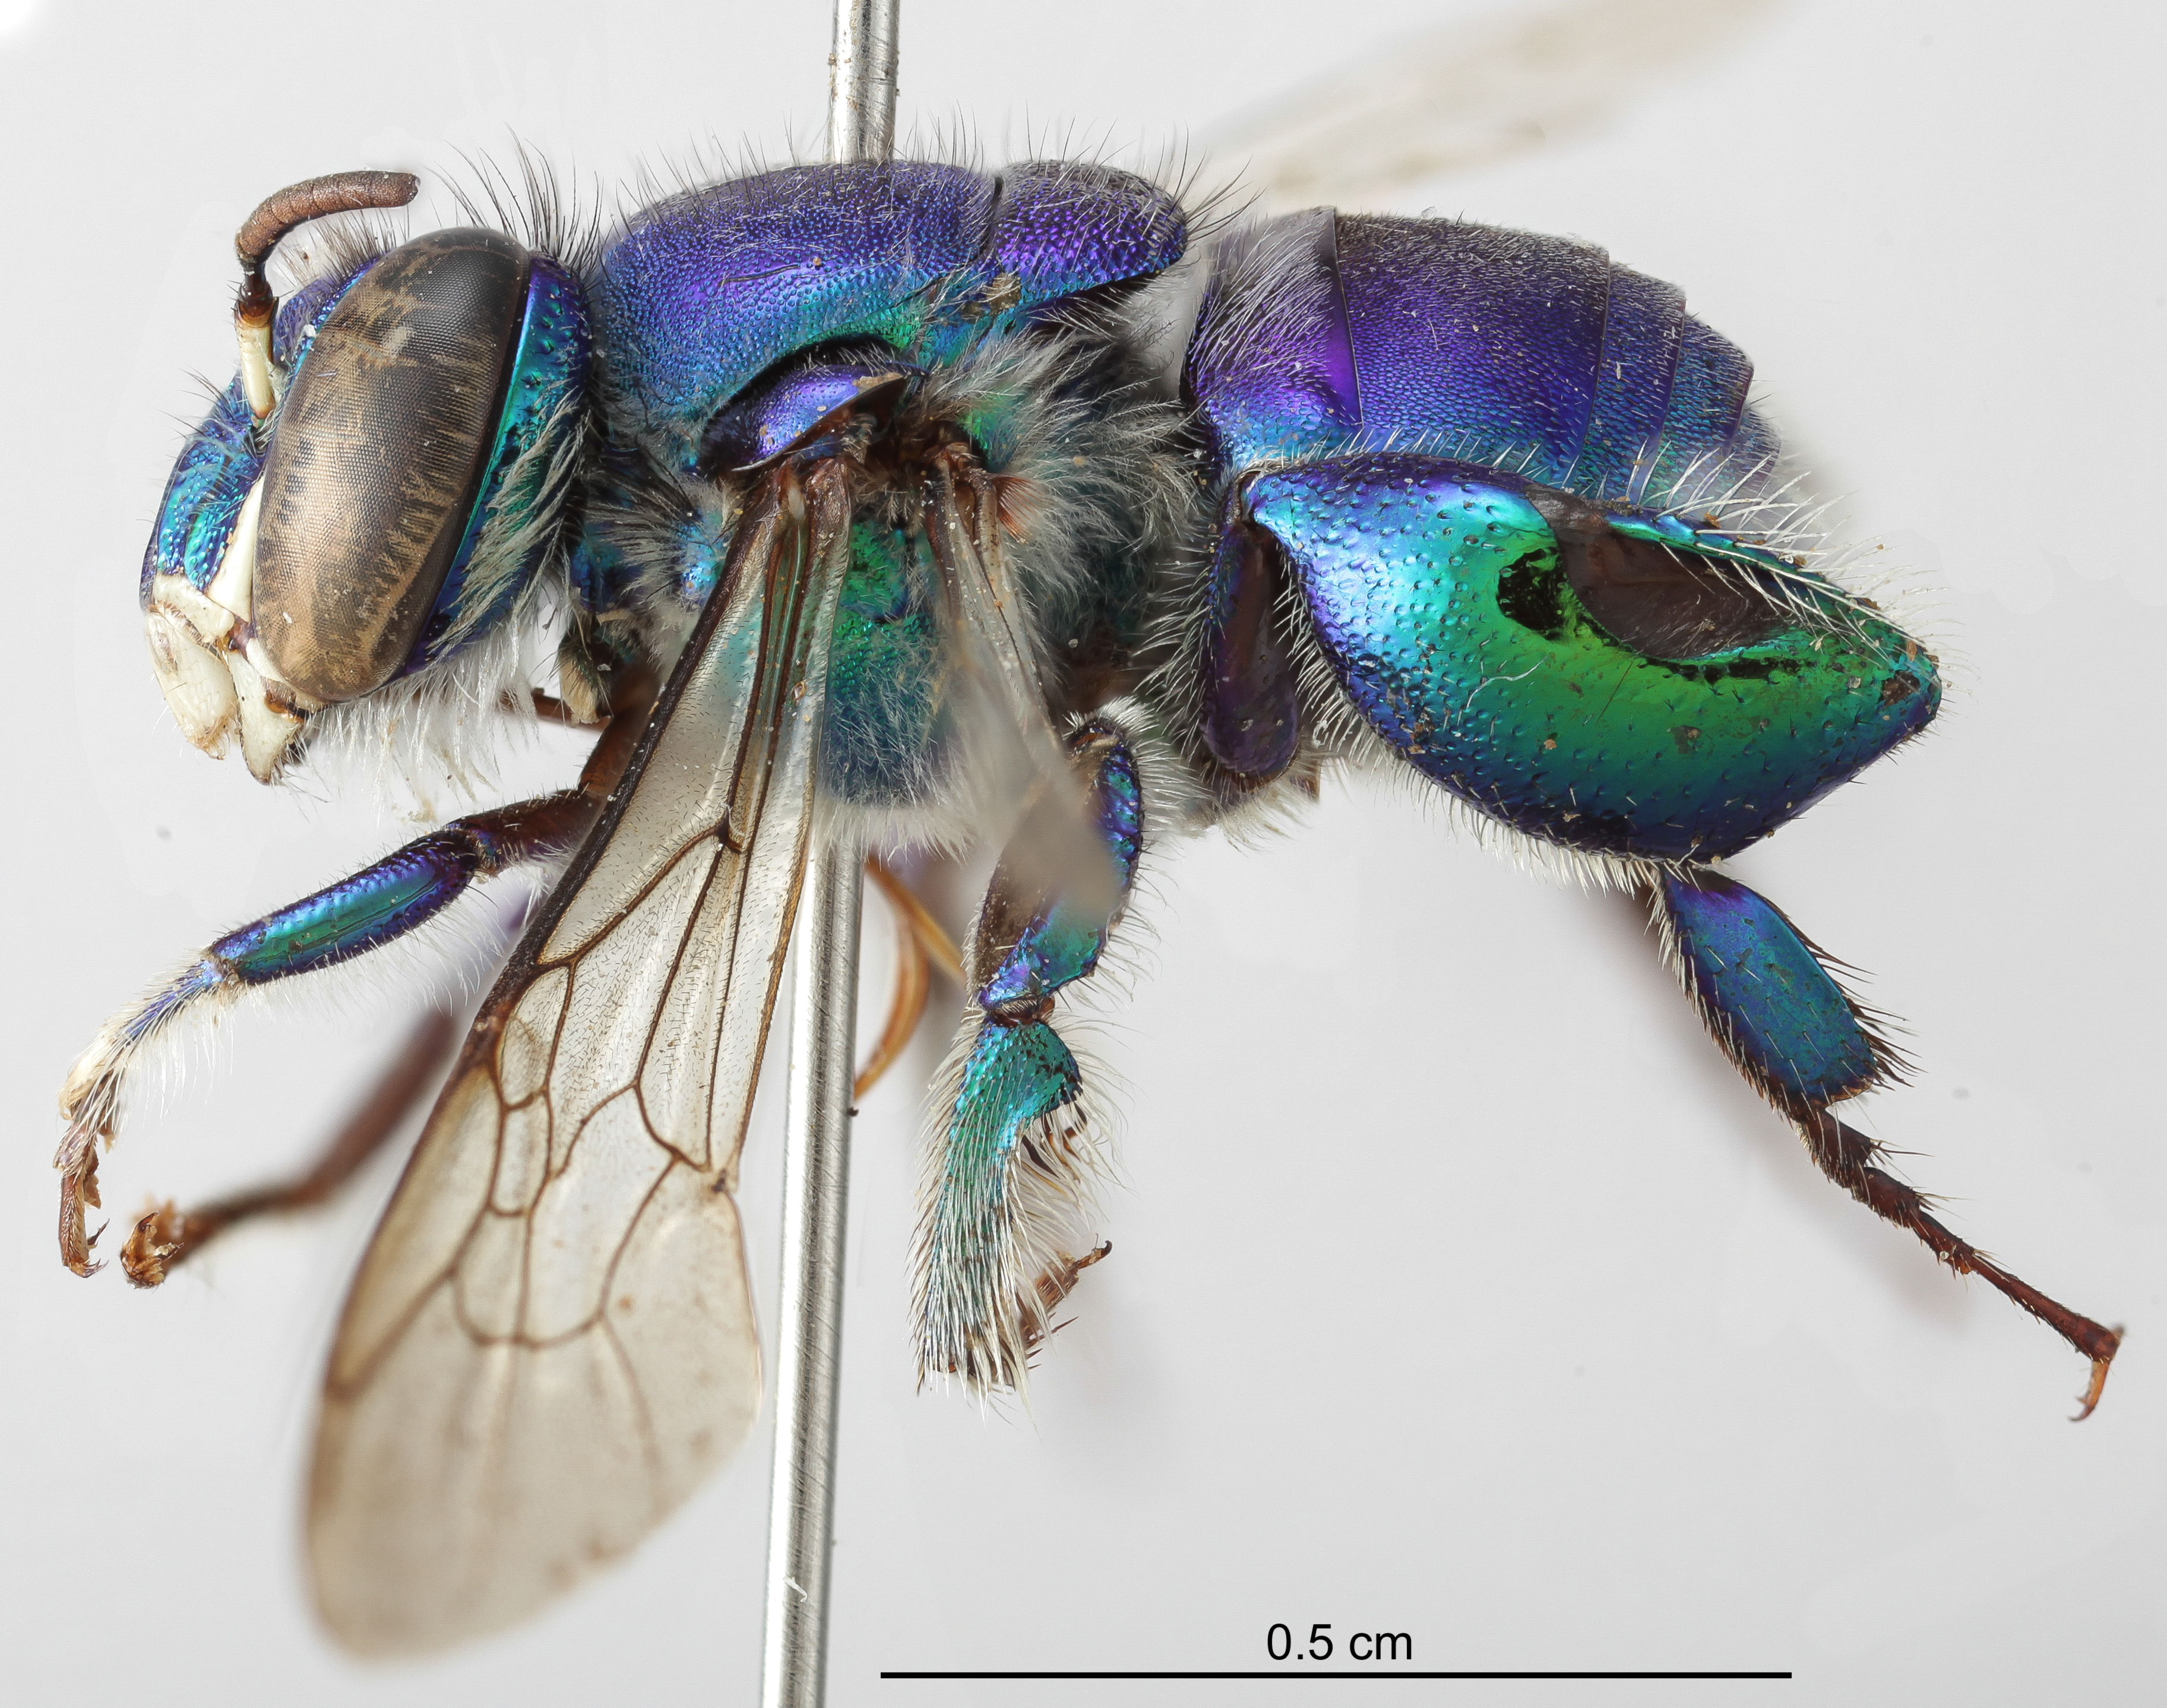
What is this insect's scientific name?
Euglossa viridis
